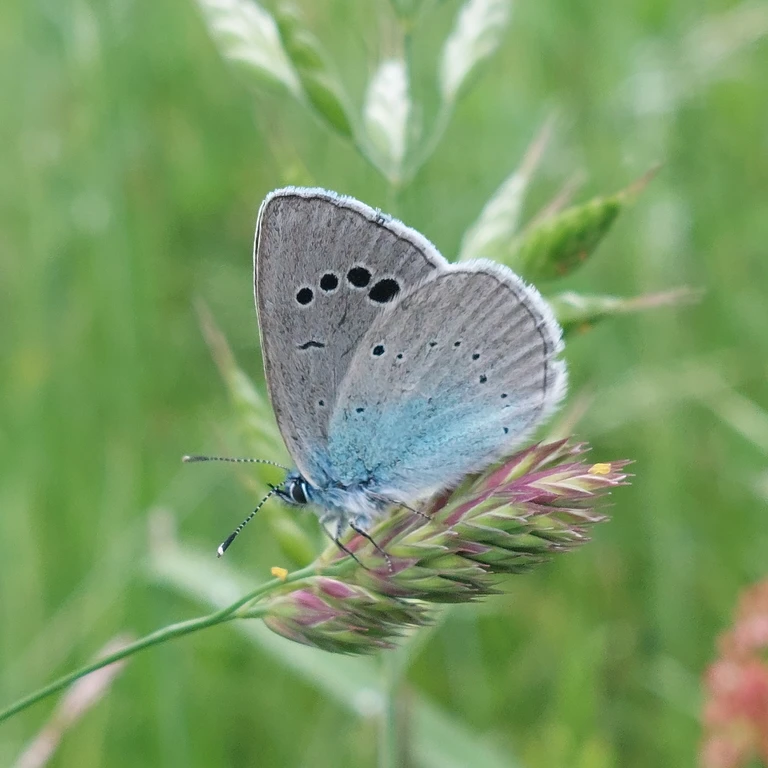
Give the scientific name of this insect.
Glaucopsyche alexis
